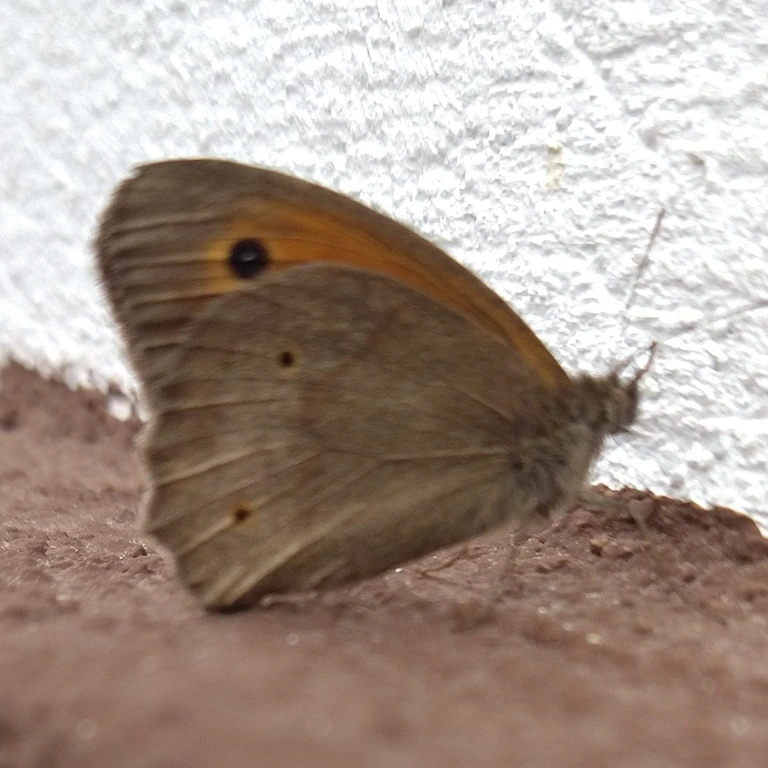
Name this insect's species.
Maniola jurtina
